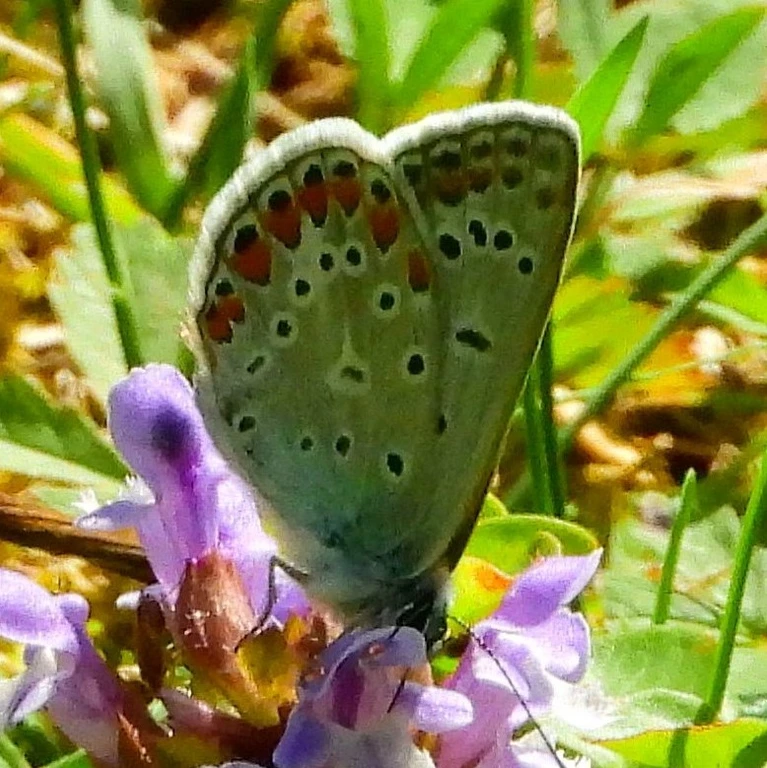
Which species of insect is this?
Polyommatus icarus
